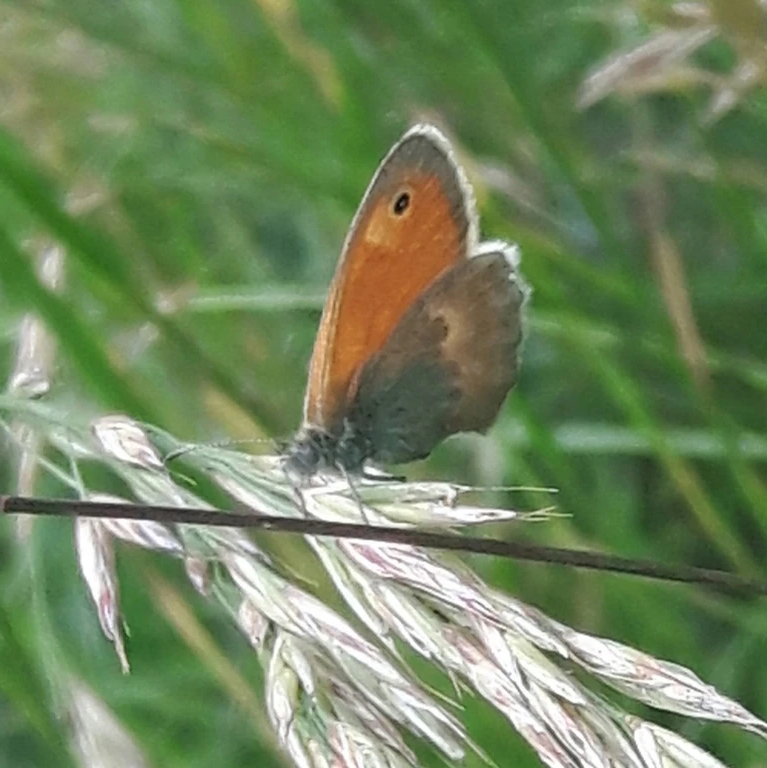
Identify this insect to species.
Coenonympha pamphilus
